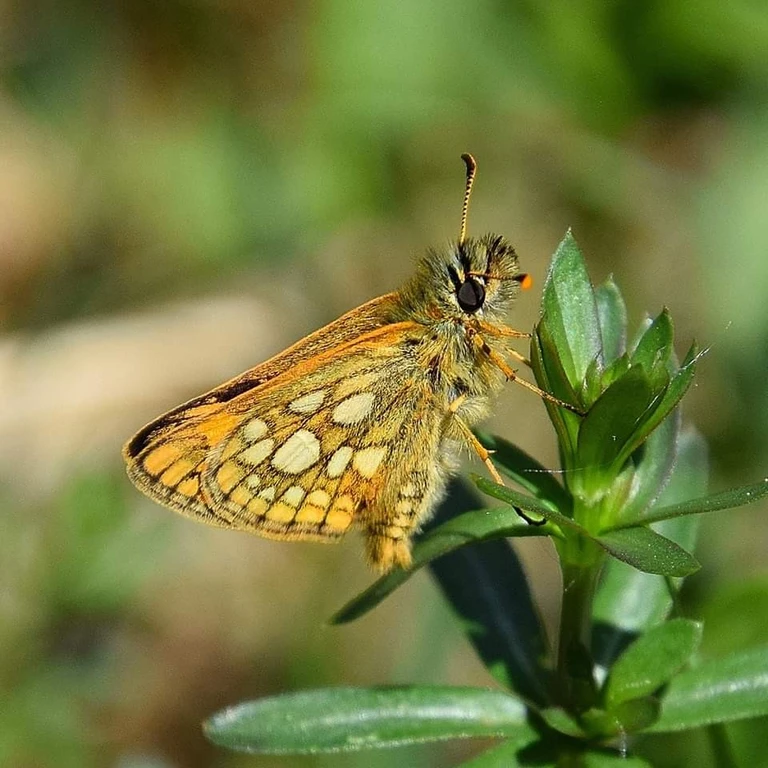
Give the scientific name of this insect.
Carterocephalus palaemon
